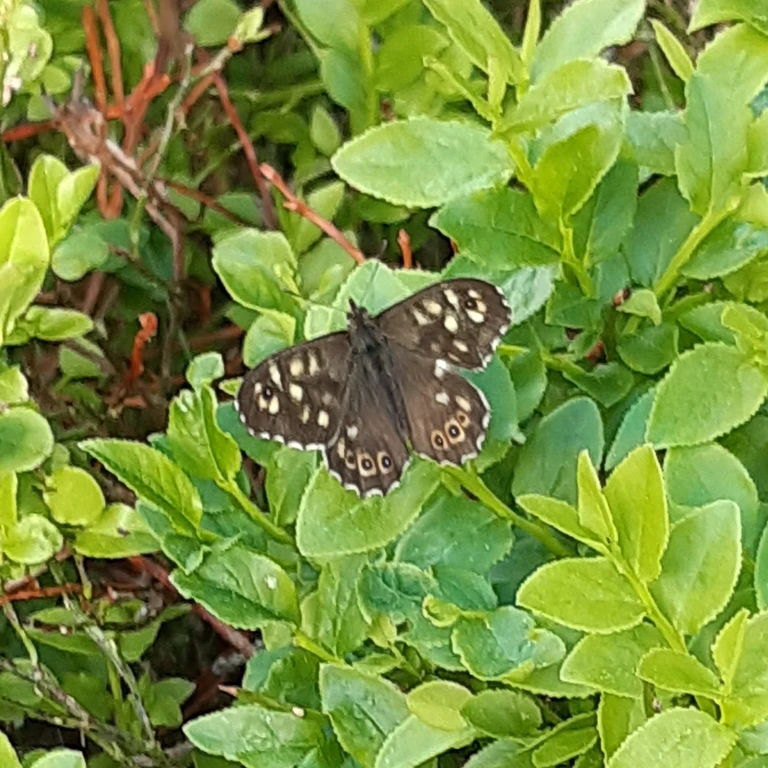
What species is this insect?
Pararge aegeria
